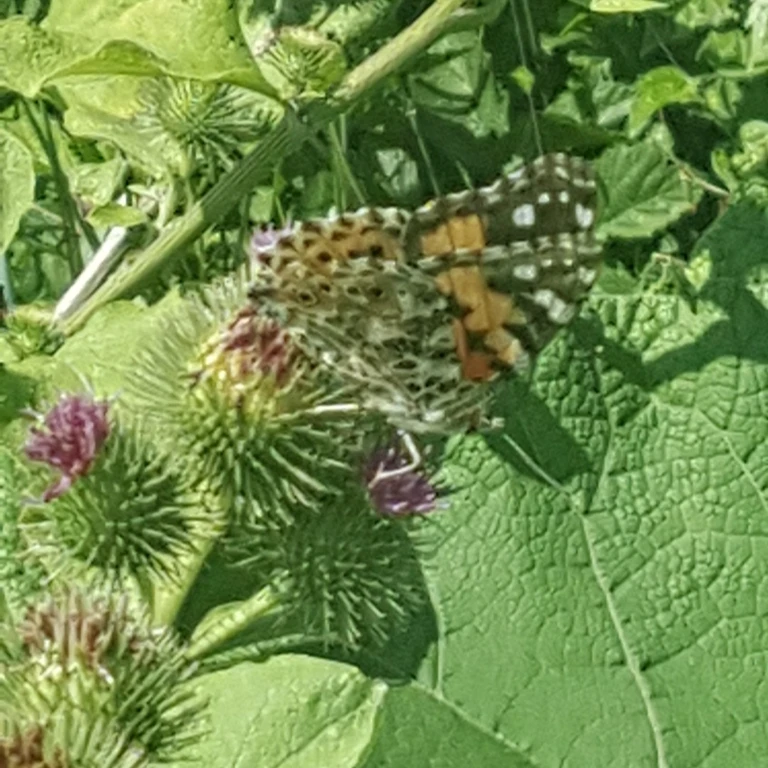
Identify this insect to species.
Vanessa cardui
